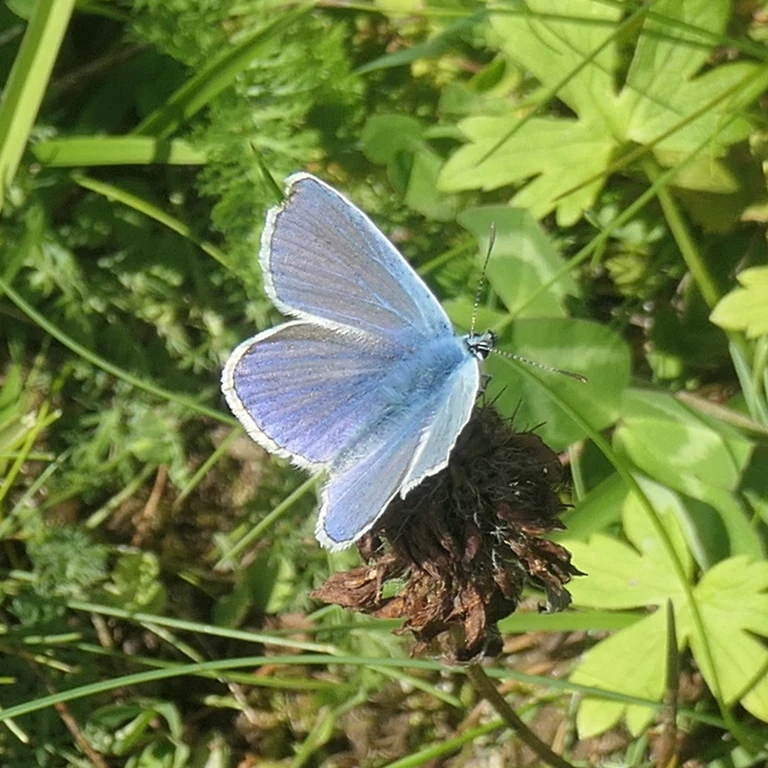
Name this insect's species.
Polyommatus icarus
